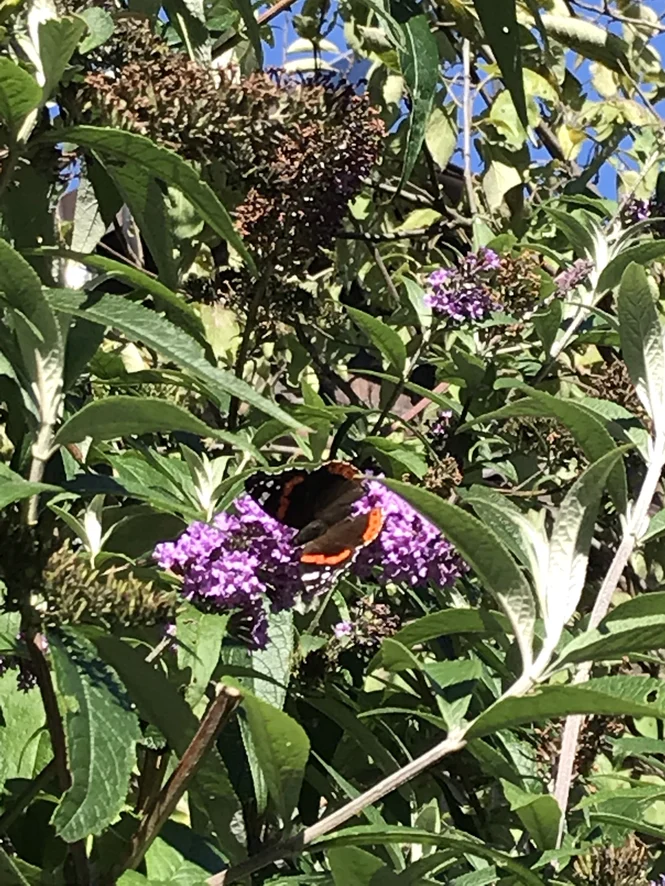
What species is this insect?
Vanessa atalanta
